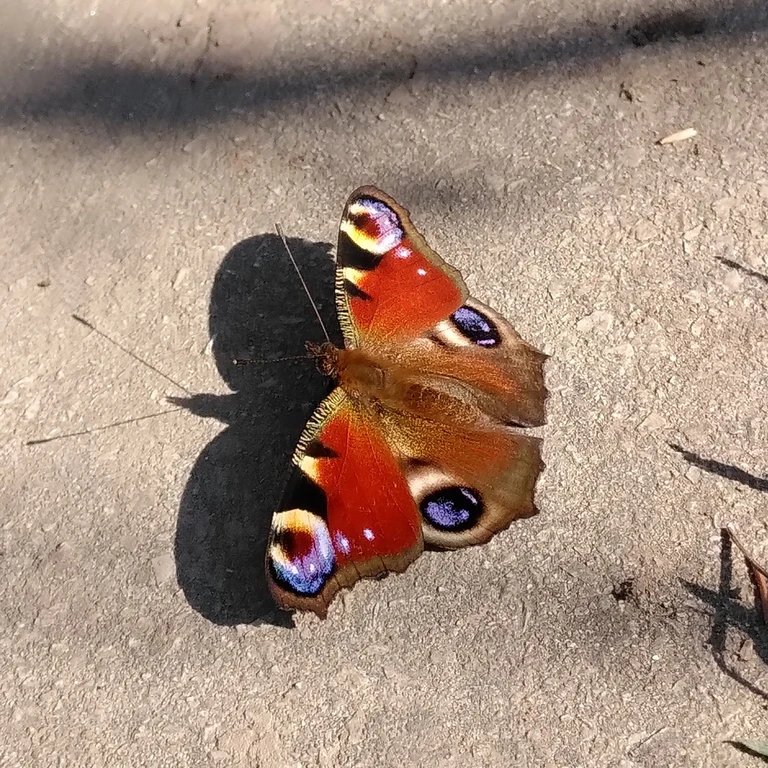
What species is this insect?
Aglais io
